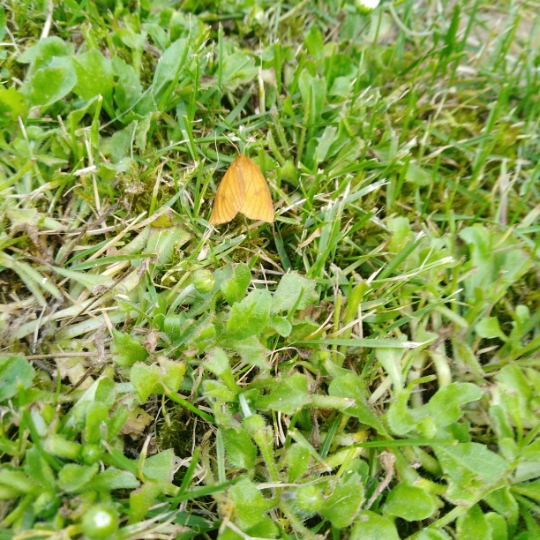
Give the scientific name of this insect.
Diacrisia sannio
